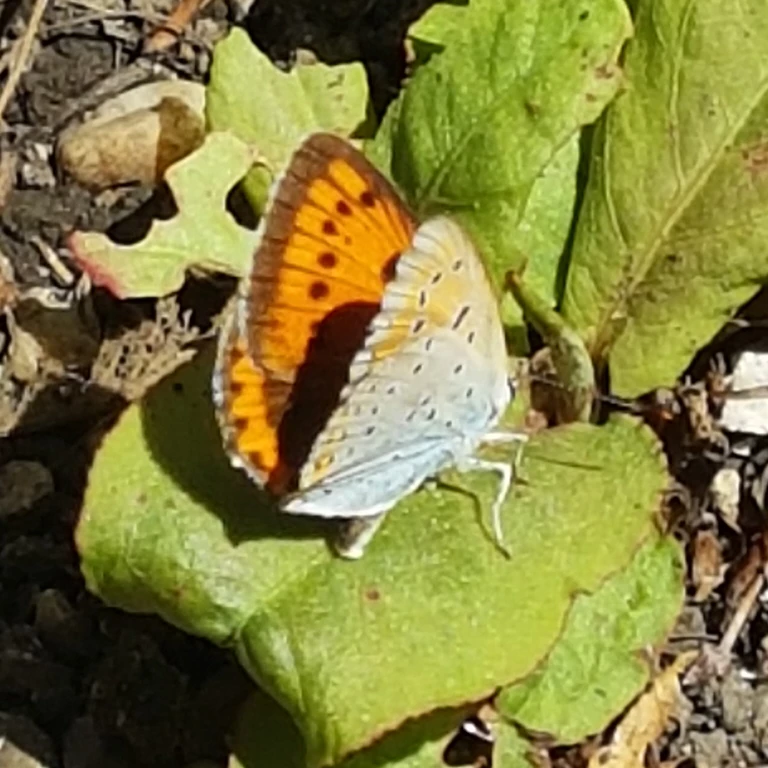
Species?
Lycaena dispar
